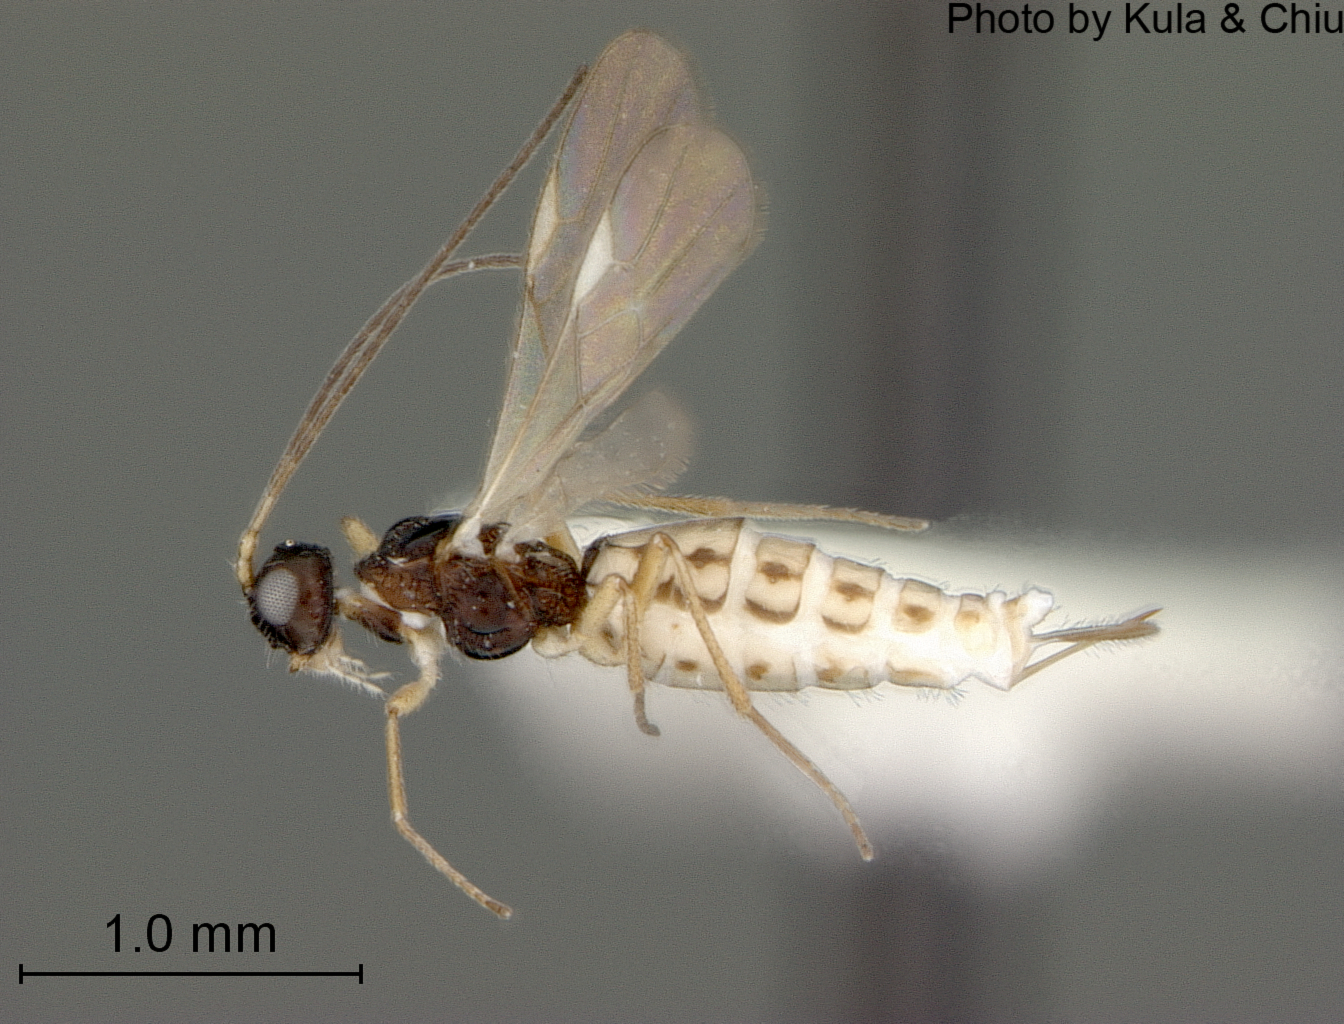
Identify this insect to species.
Hormius deletus
